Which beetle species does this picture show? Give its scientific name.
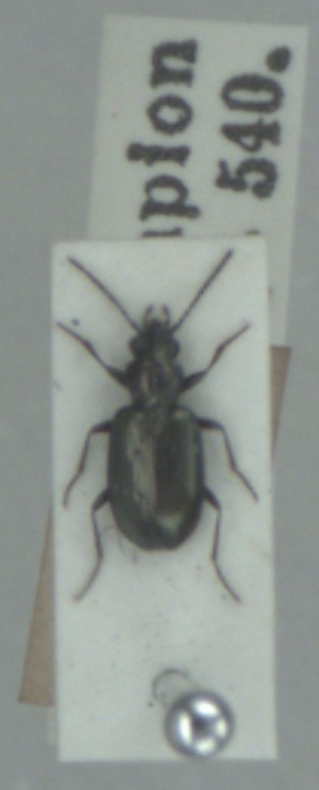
Bembidion bipunctatum
